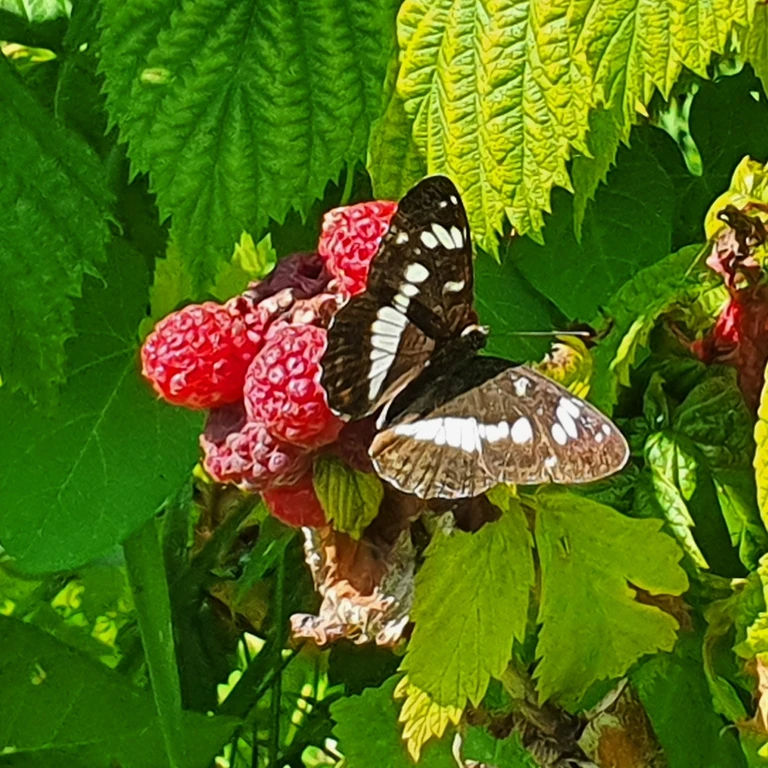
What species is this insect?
Limenitis camilla (also Ladoga camilla)
